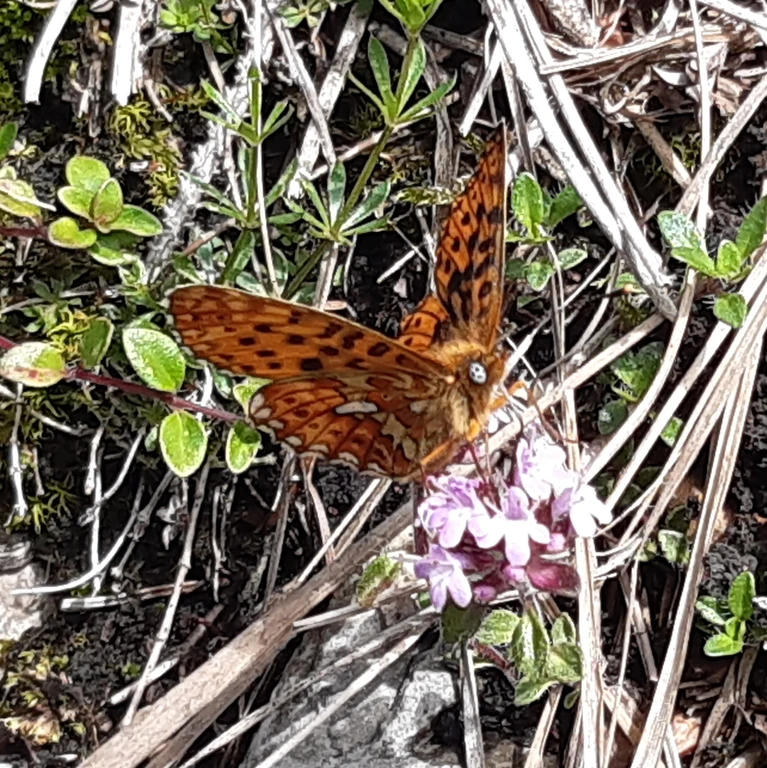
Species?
Boloria euphrosyne (also Clossiana euphrosyne)
